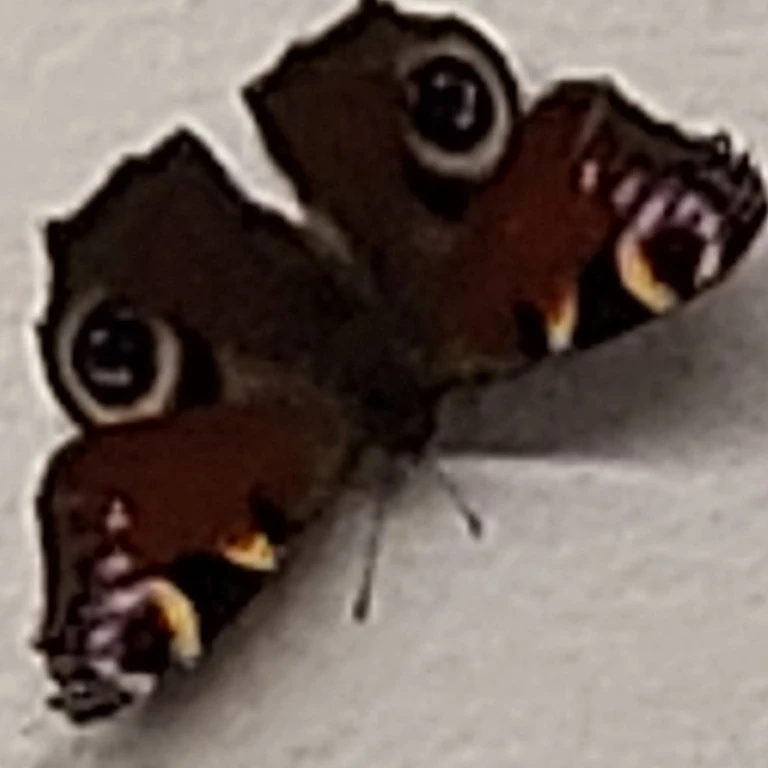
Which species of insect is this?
Aglais io
